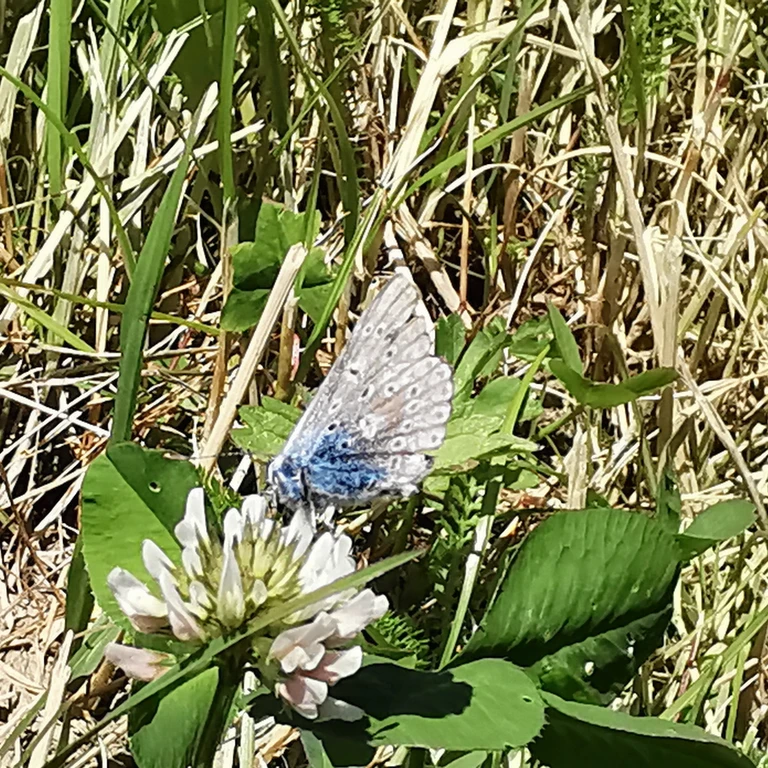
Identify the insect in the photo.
Polyommatus icarus
